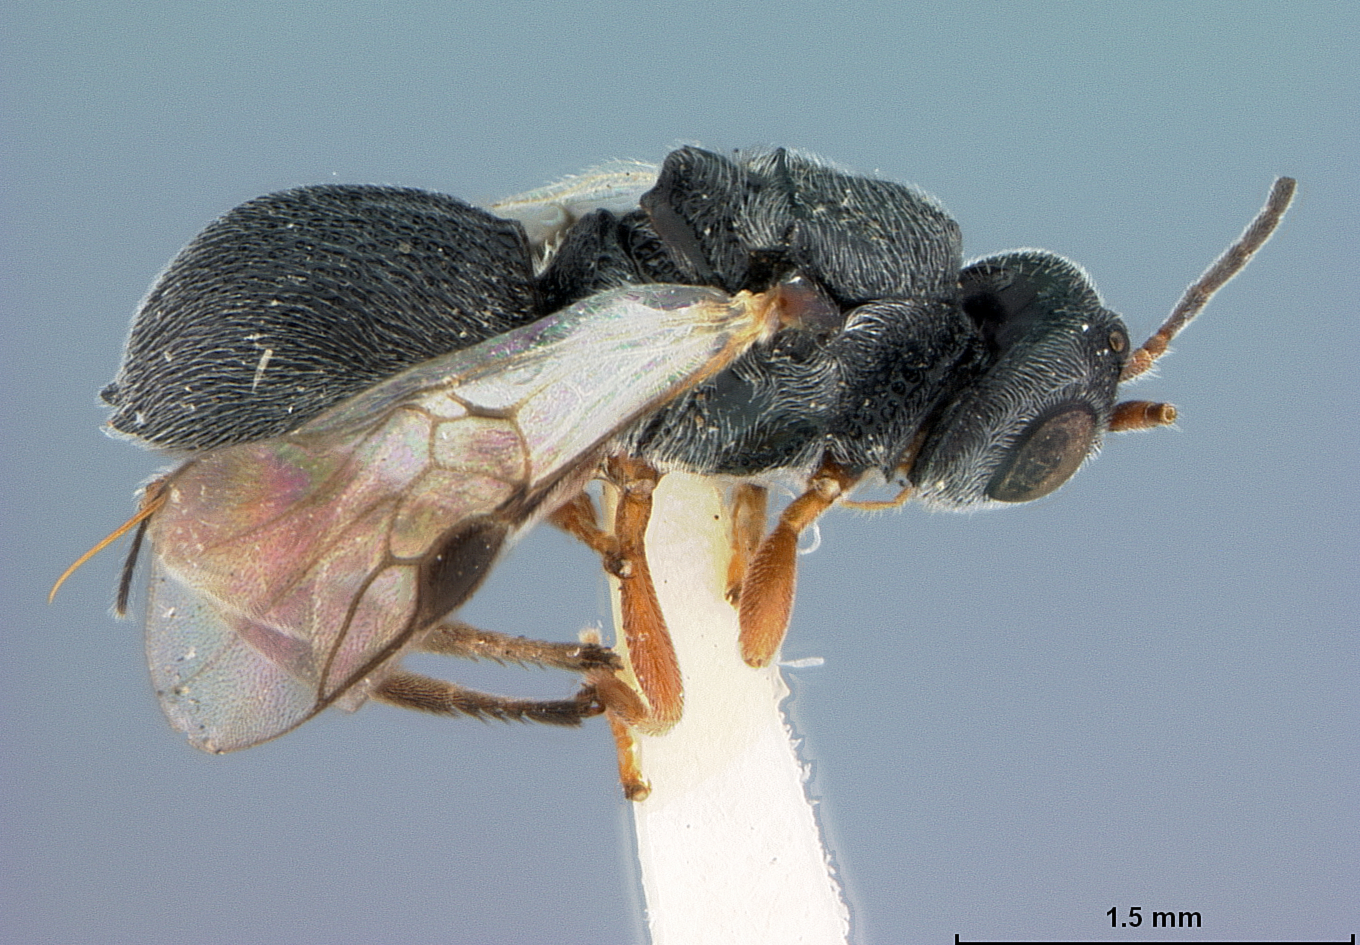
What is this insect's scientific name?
Urosigalphus islandicus
